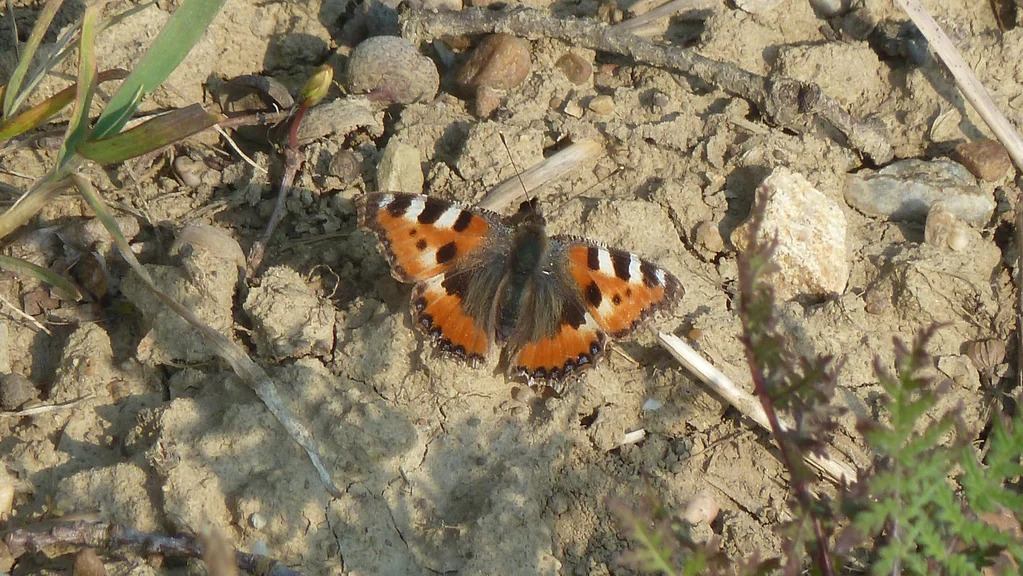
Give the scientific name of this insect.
Aglais urticae
